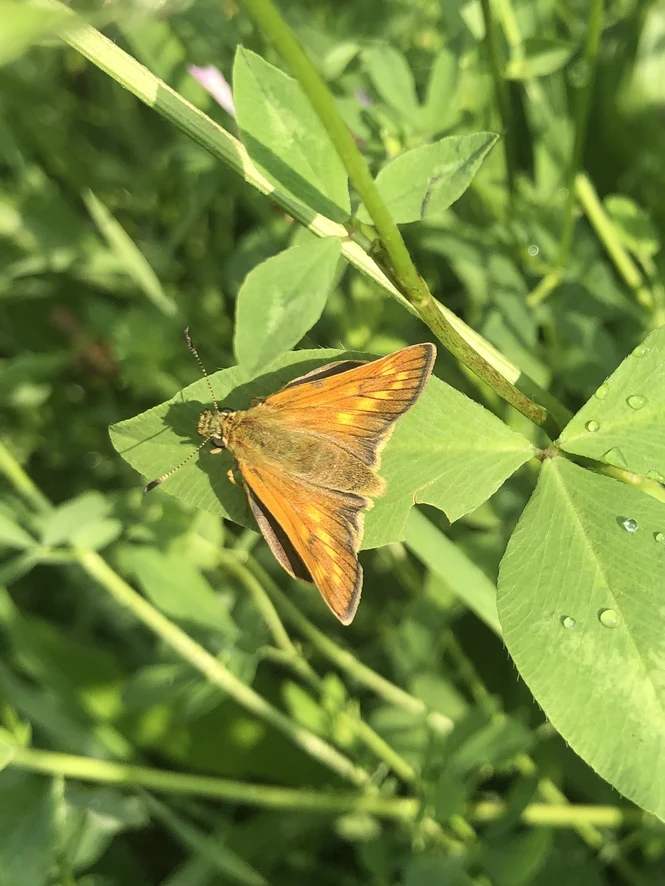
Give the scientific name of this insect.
Ochlodes sylvanus (also Ochlodes venata)
